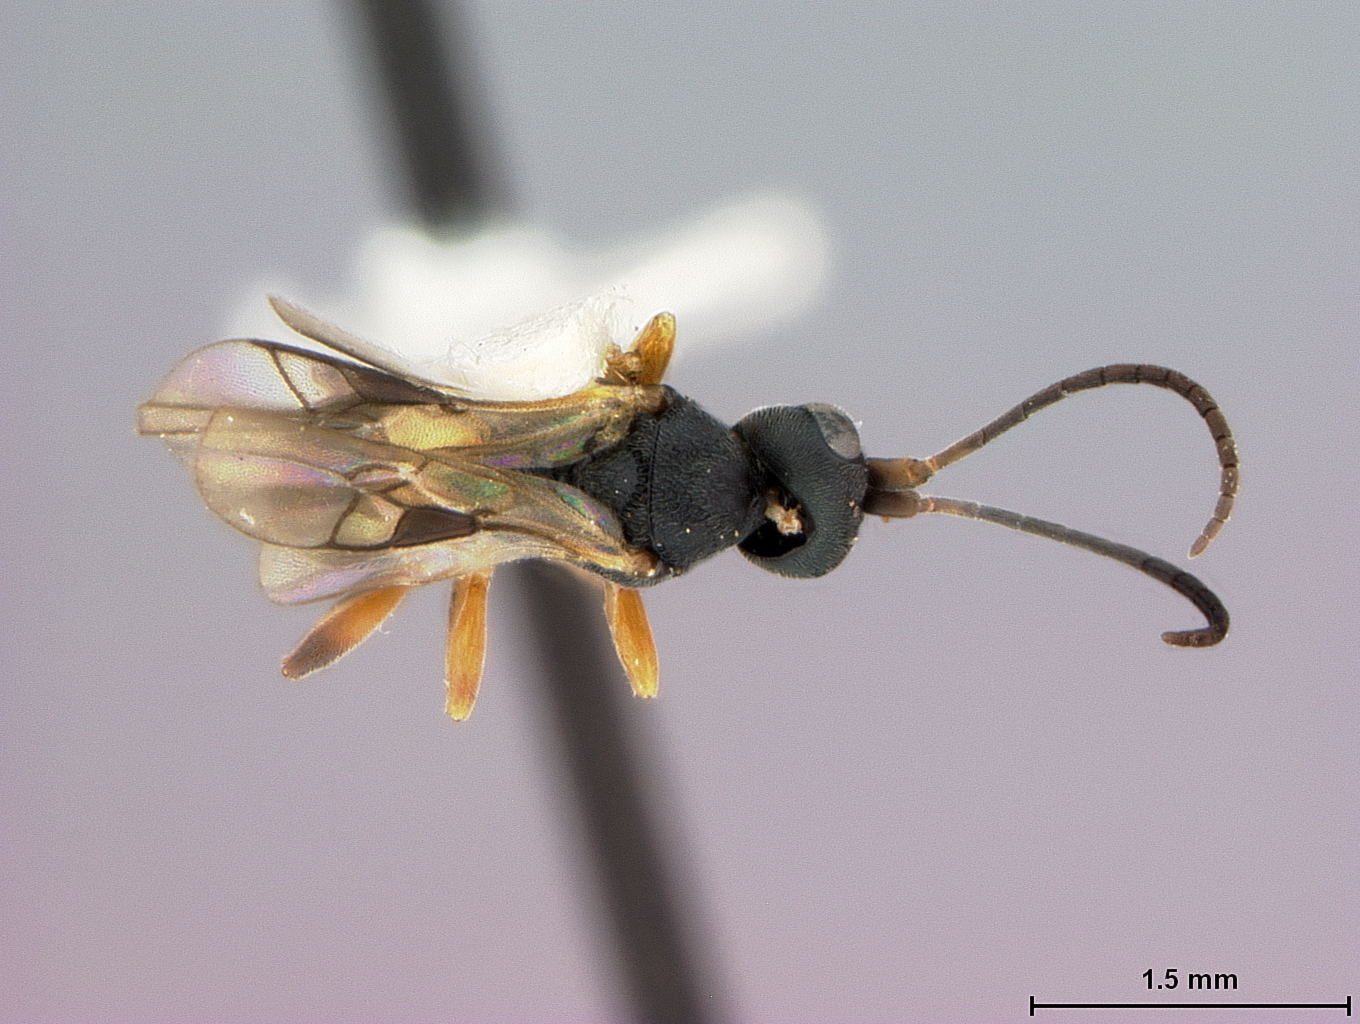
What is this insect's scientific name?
Chelonus krombeini
